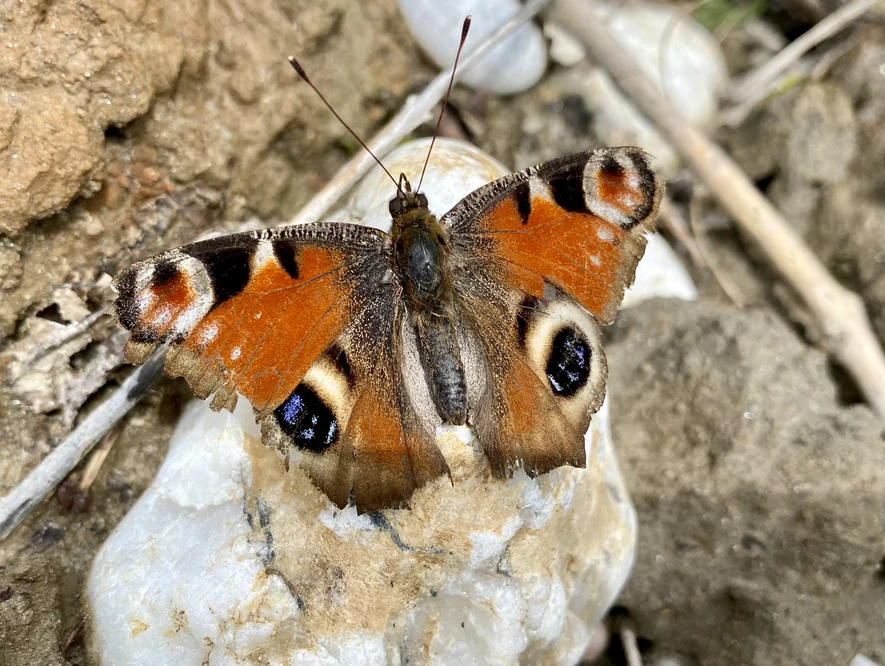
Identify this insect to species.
Aglais io
